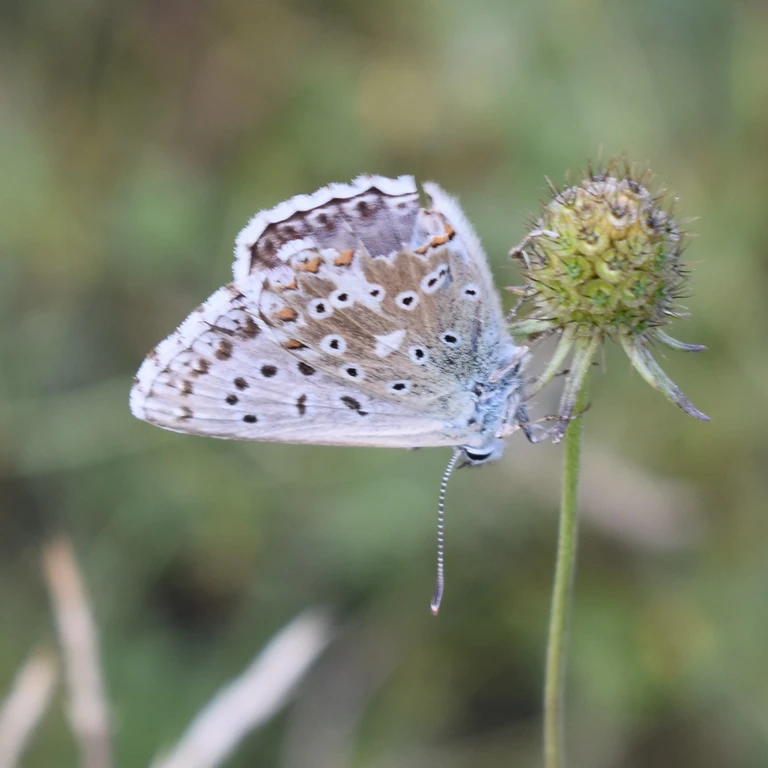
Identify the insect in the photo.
Lysandra coridon
